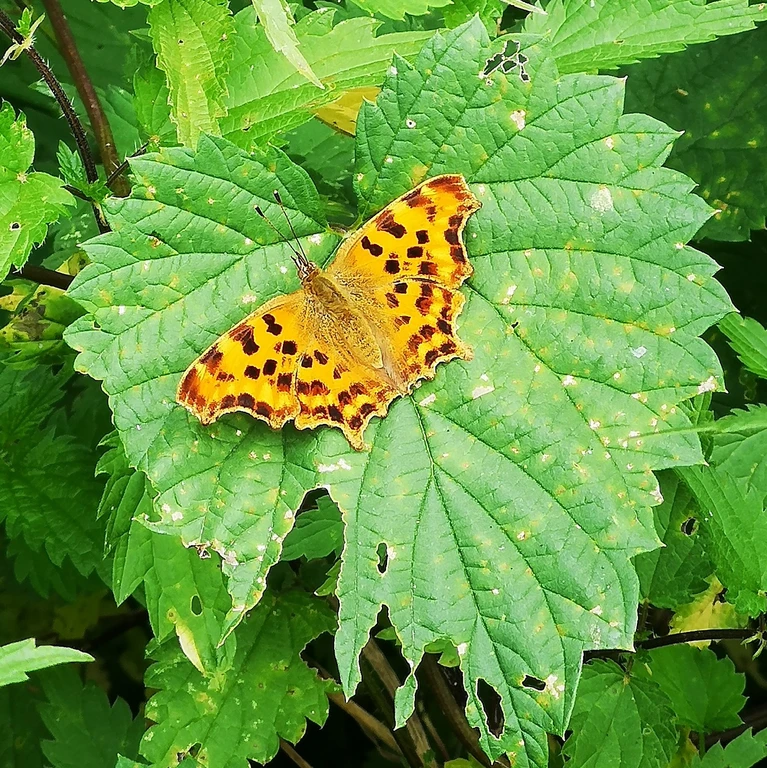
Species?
Polygonia c-album
